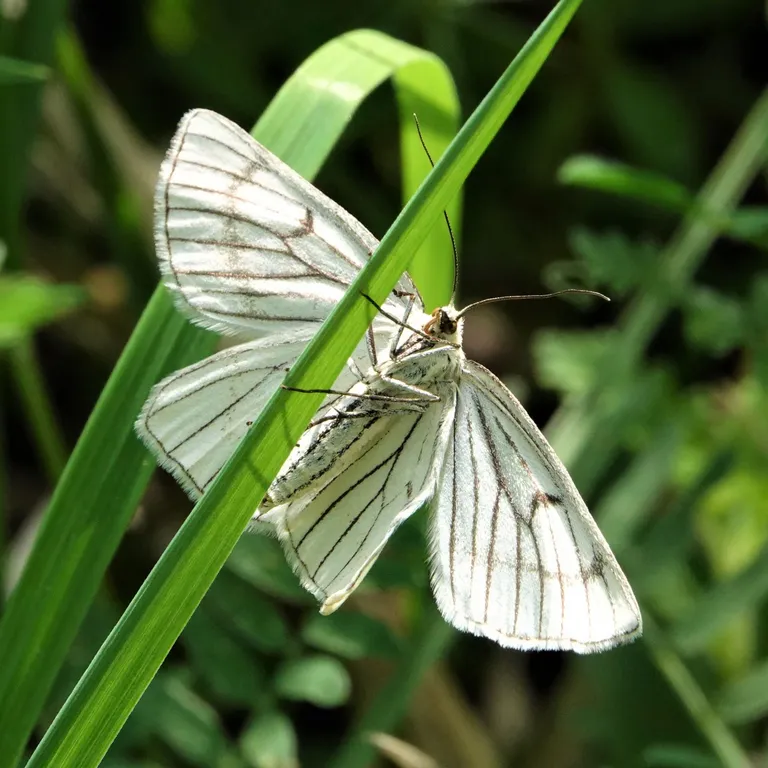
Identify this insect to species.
Siona lineata
